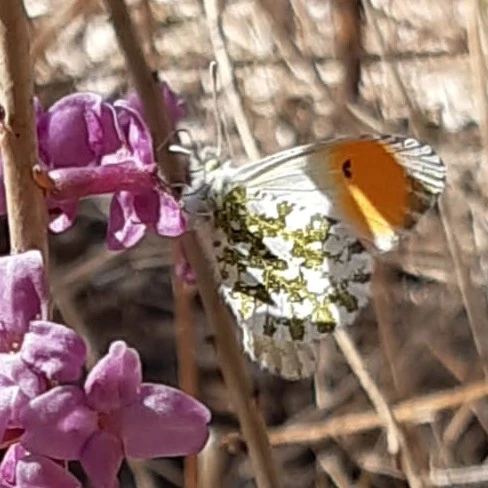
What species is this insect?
Anthocharis cardamines
